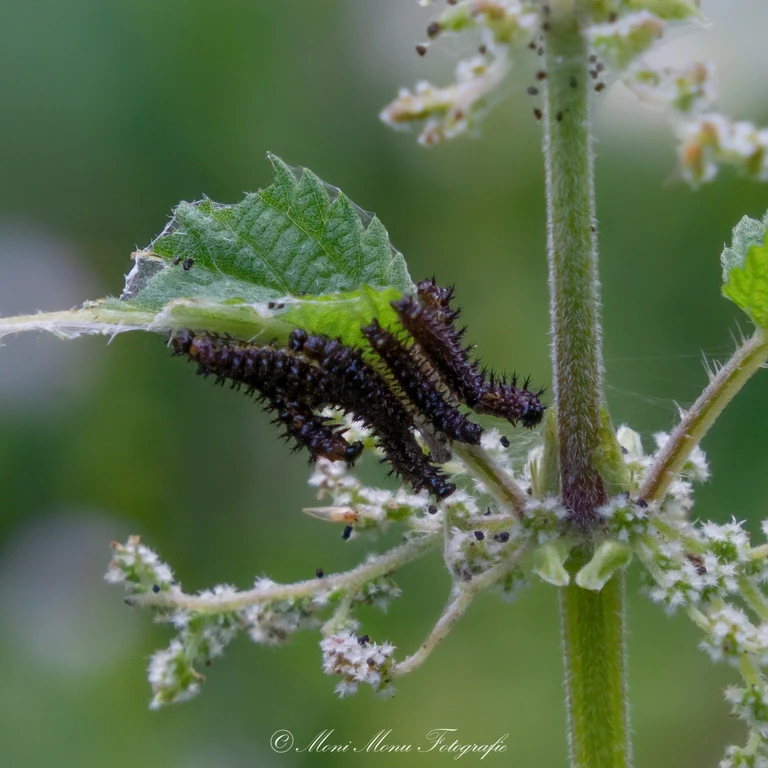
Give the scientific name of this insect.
Araschnia levana
